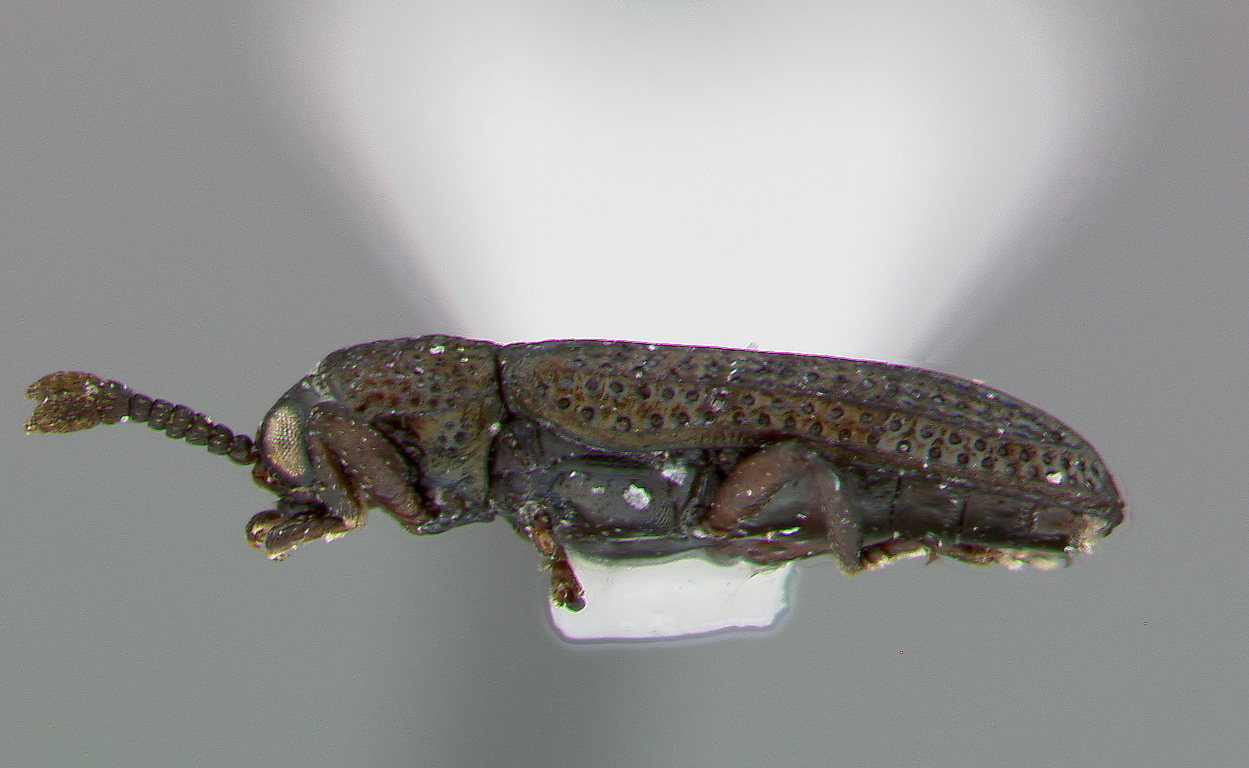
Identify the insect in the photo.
Glyphuroplata anisostenoides
